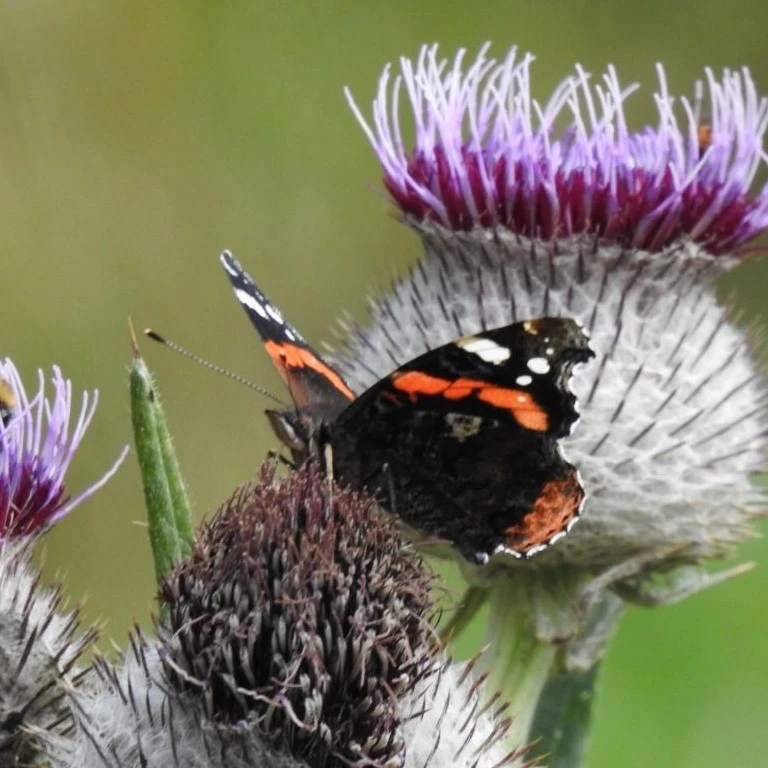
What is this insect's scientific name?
Vanessa atalanta
